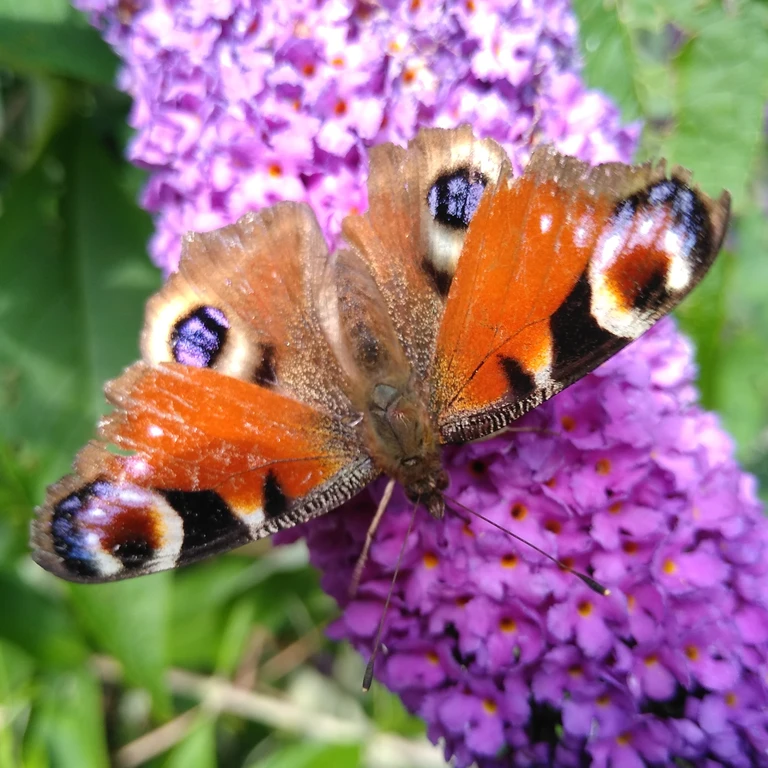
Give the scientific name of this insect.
Aglais io
